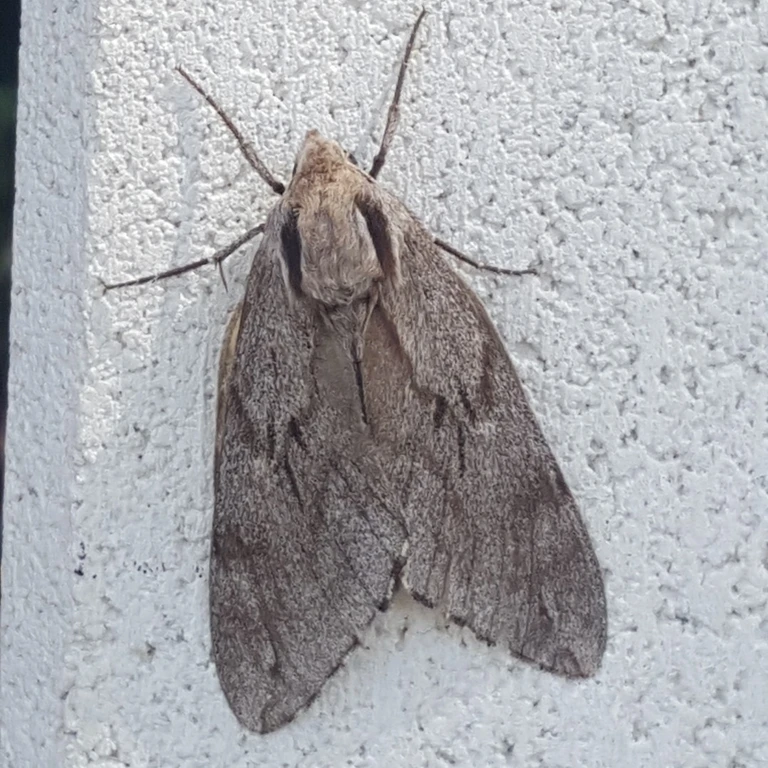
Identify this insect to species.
Sphinx pinastri
